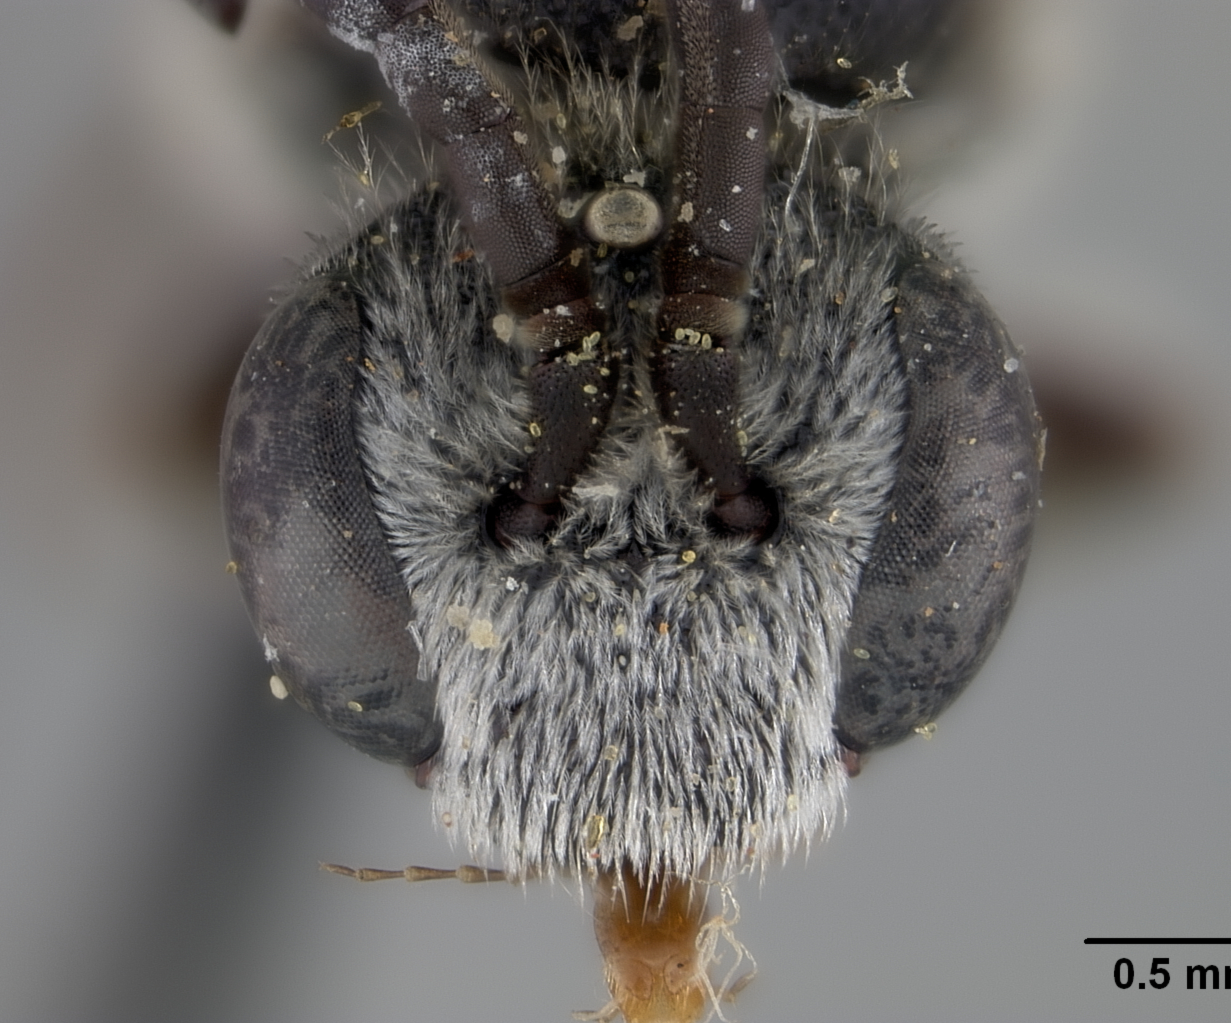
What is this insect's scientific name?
Sphecodes aroniae
